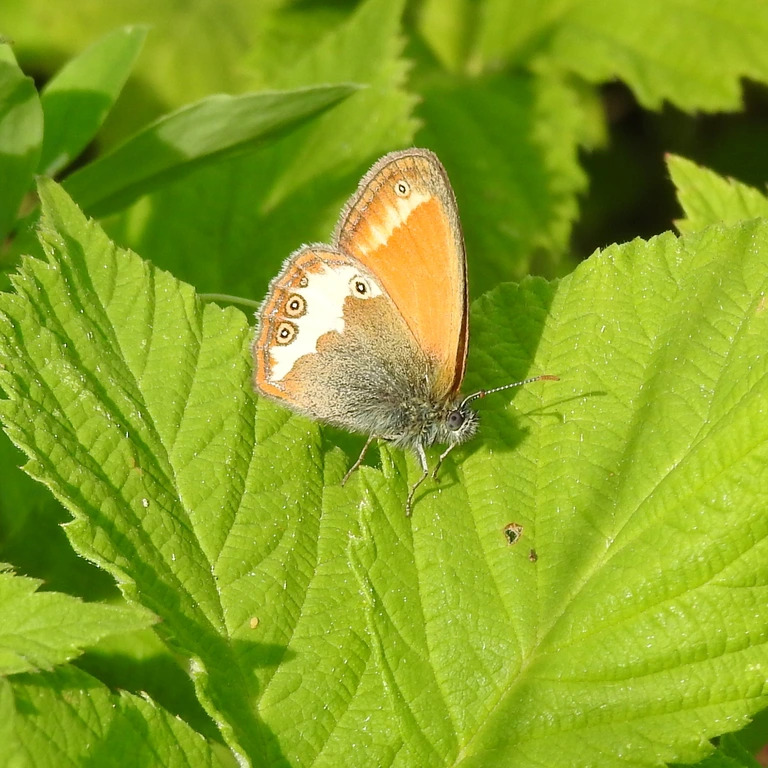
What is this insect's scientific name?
Coenonympha arcania
